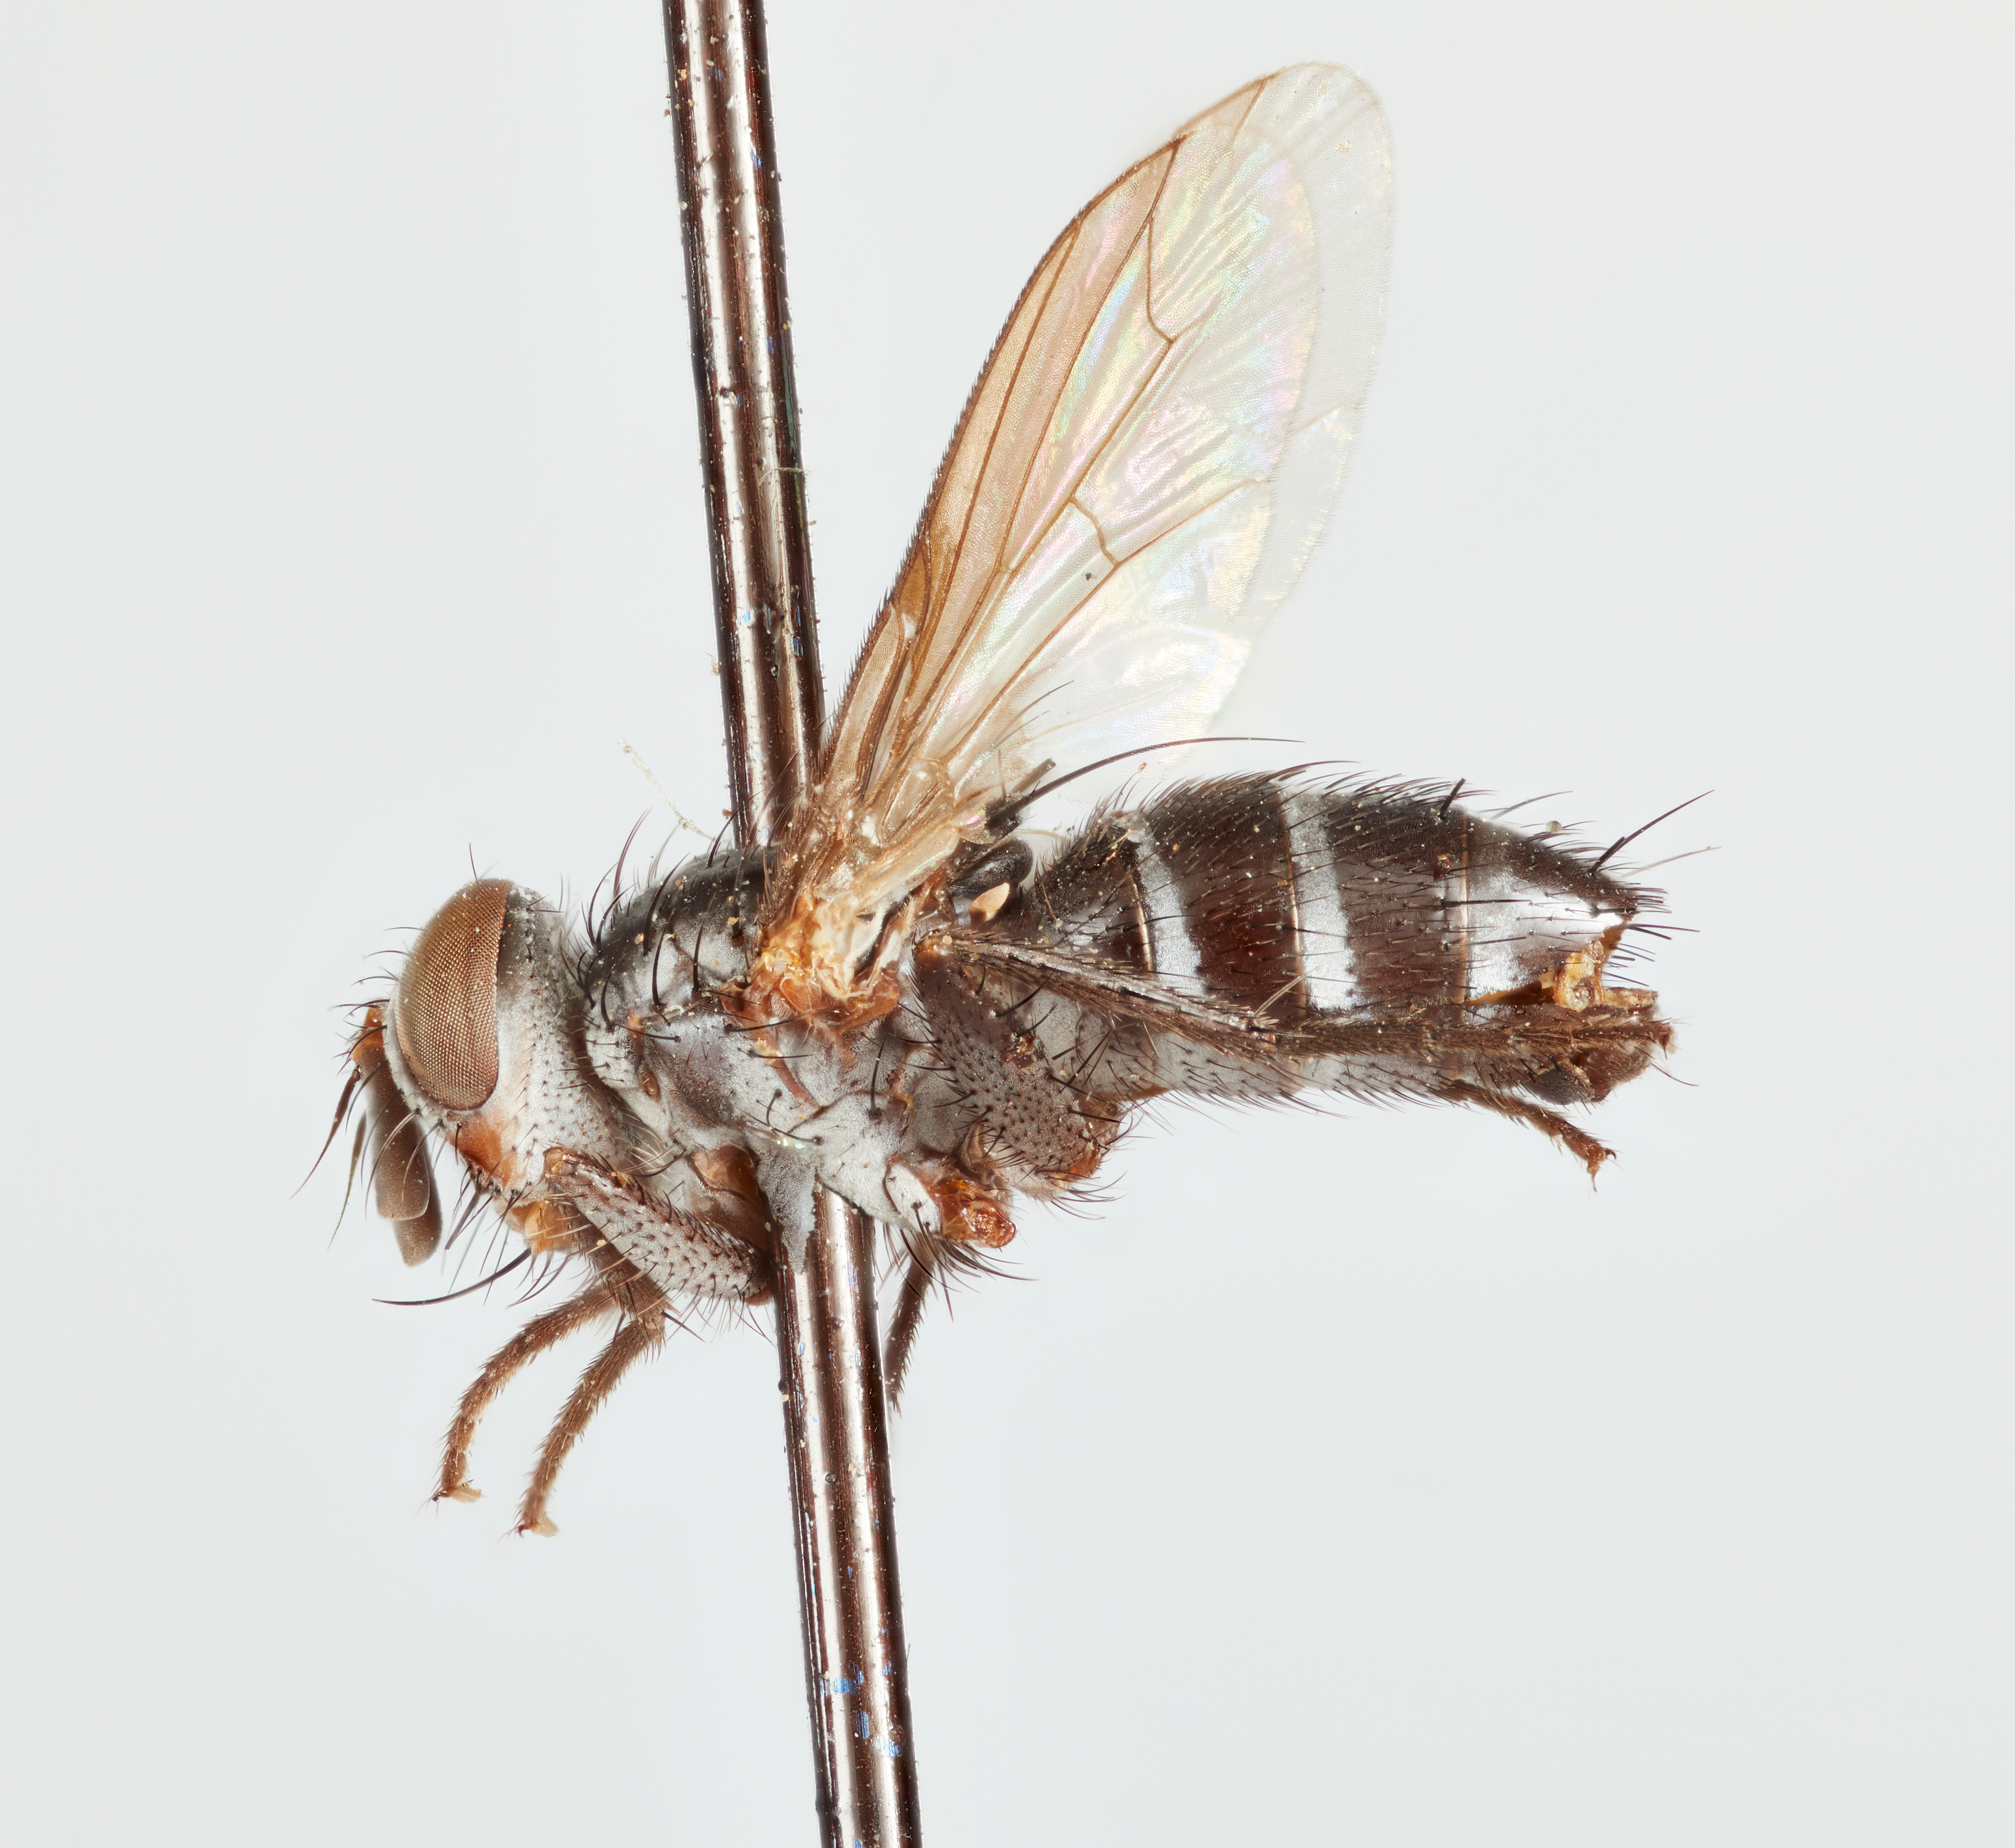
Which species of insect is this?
Neometachaeta polita
